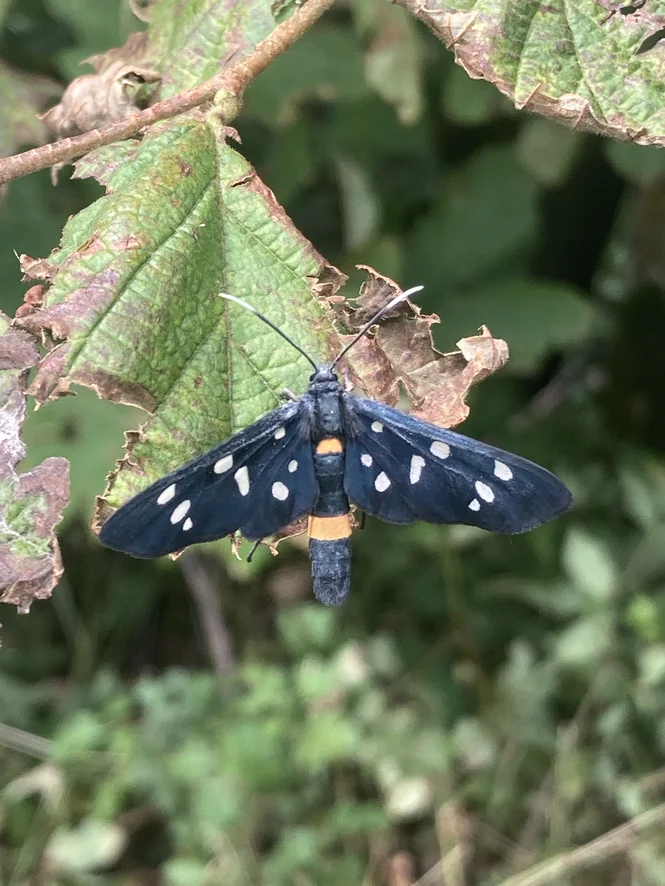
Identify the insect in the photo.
Amata phegea
